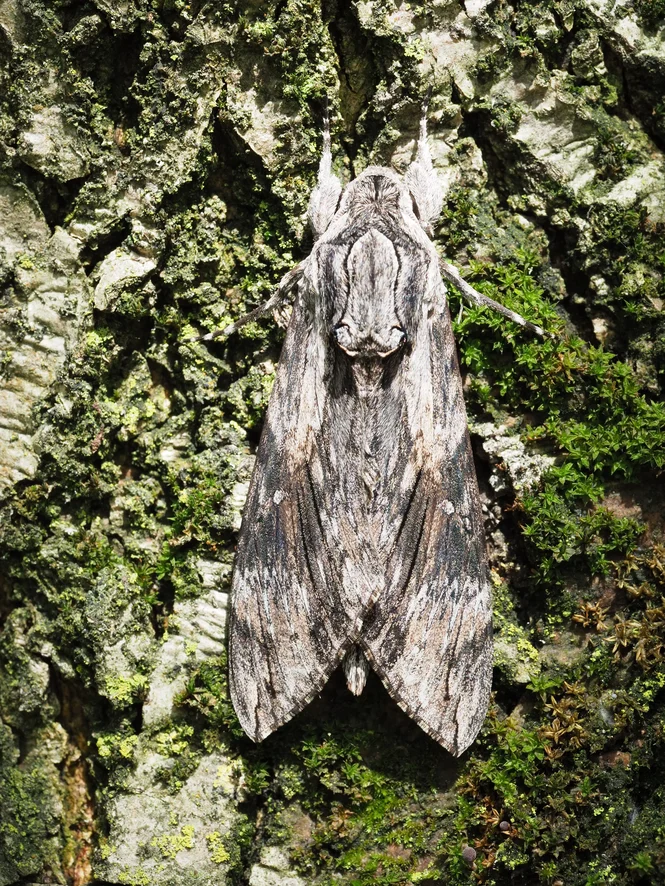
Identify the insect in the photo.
Agrius convolvuli
